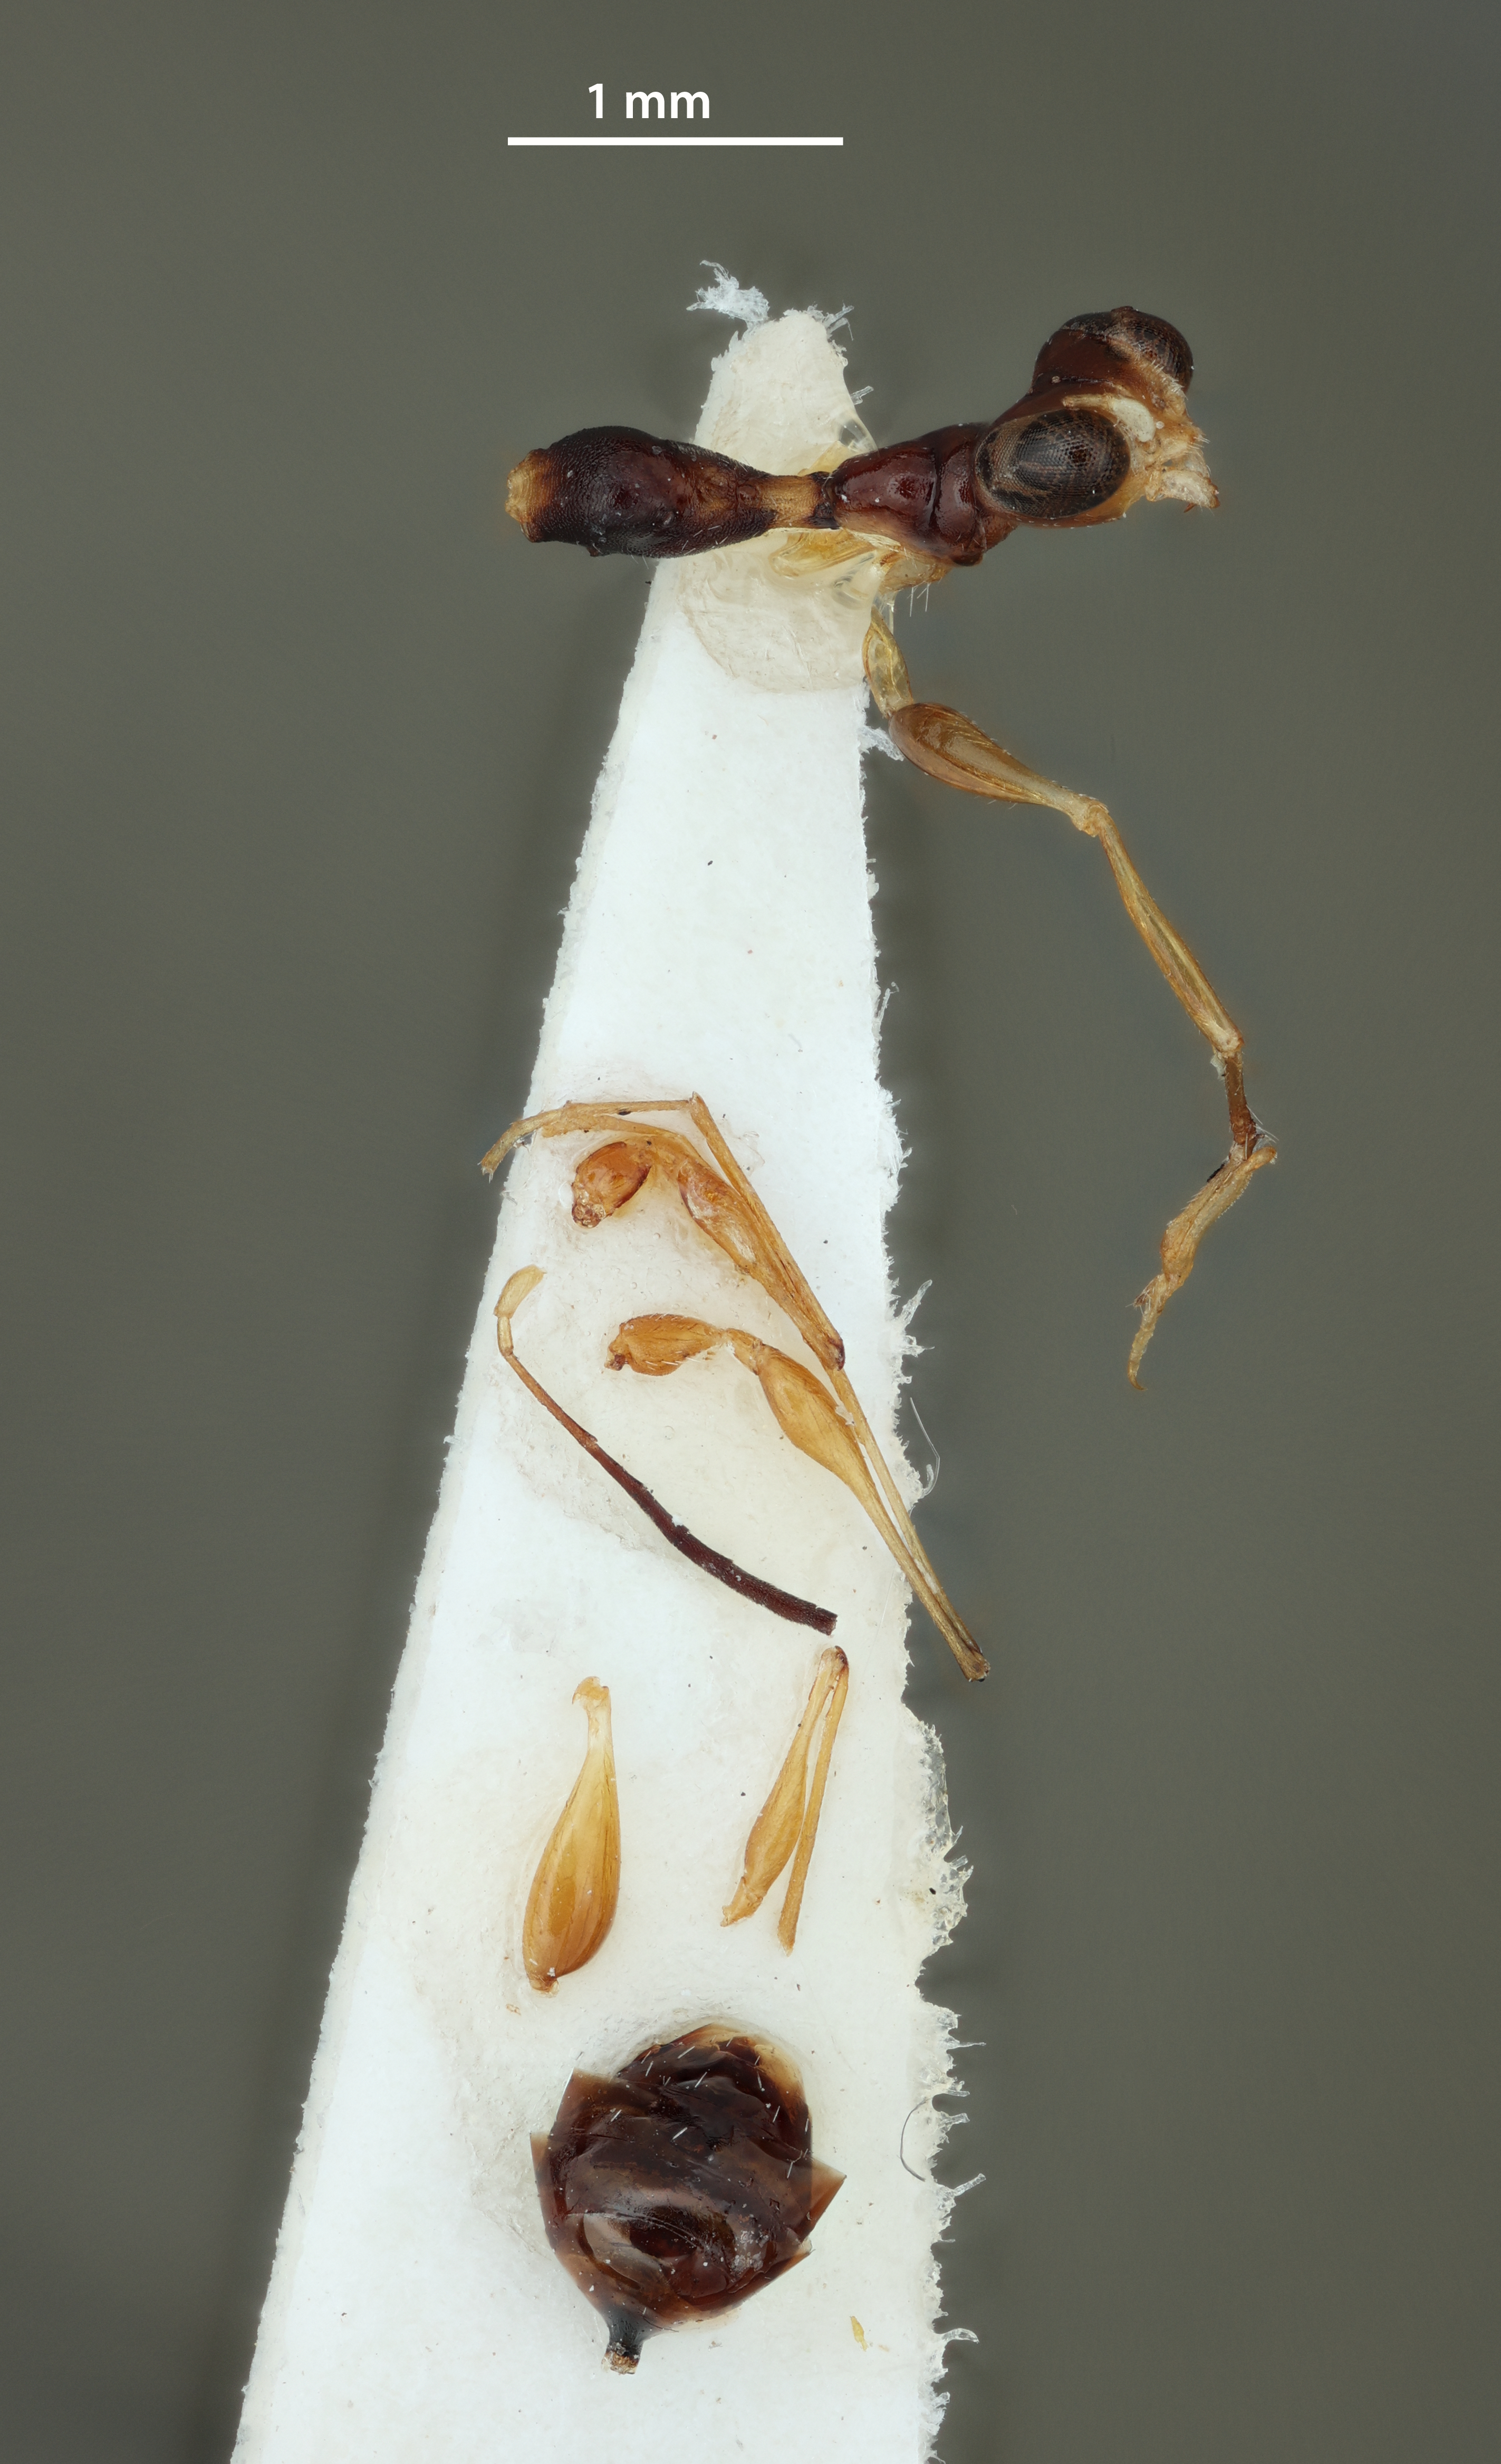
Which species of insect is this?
Gonatopus affinis
